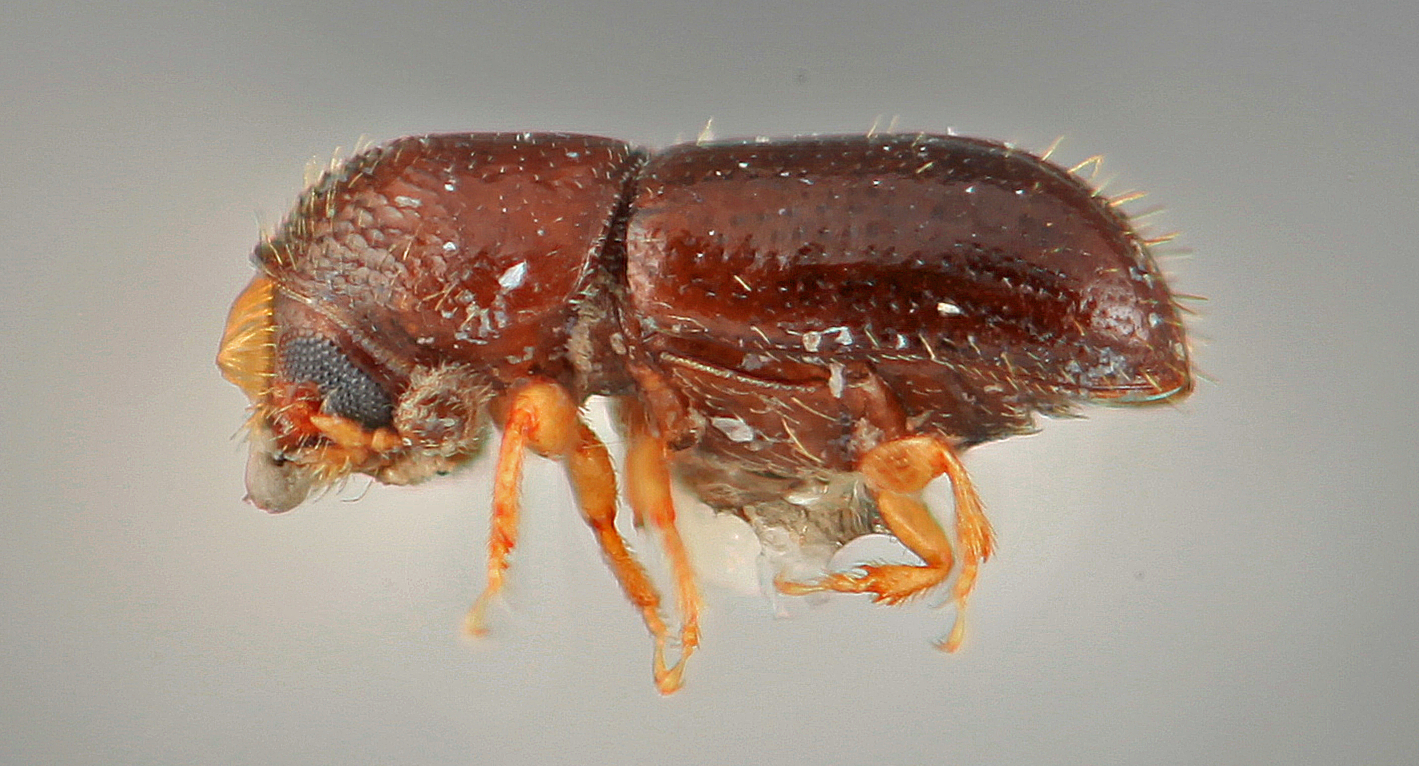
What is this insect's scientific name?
Araptus vesculus
